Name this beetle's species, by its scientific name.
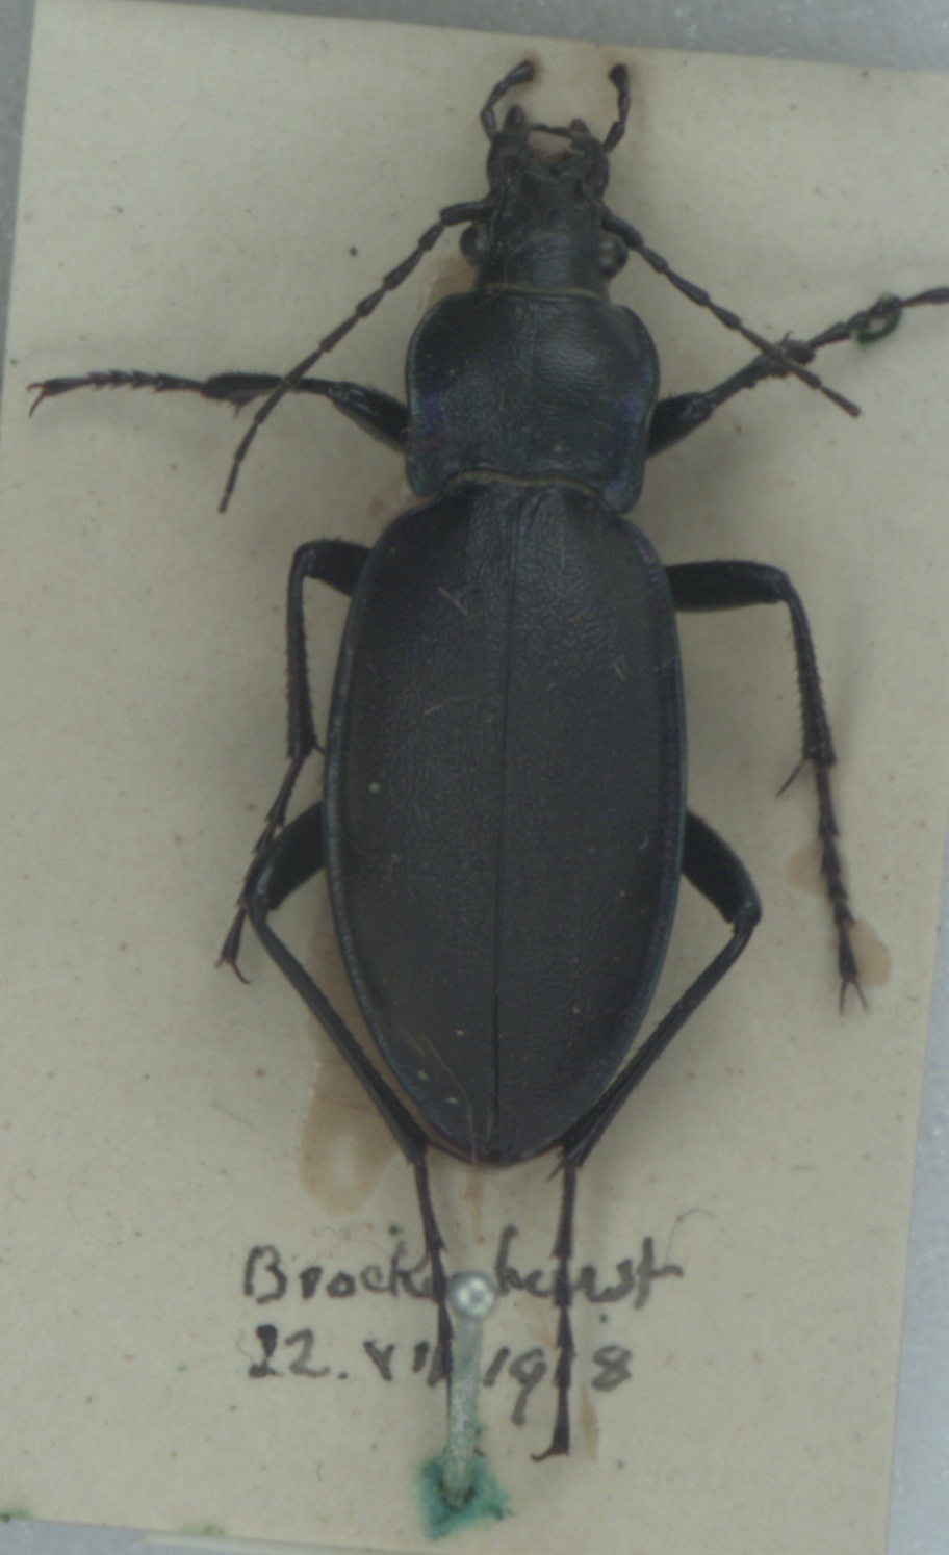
Carabus violaceus
